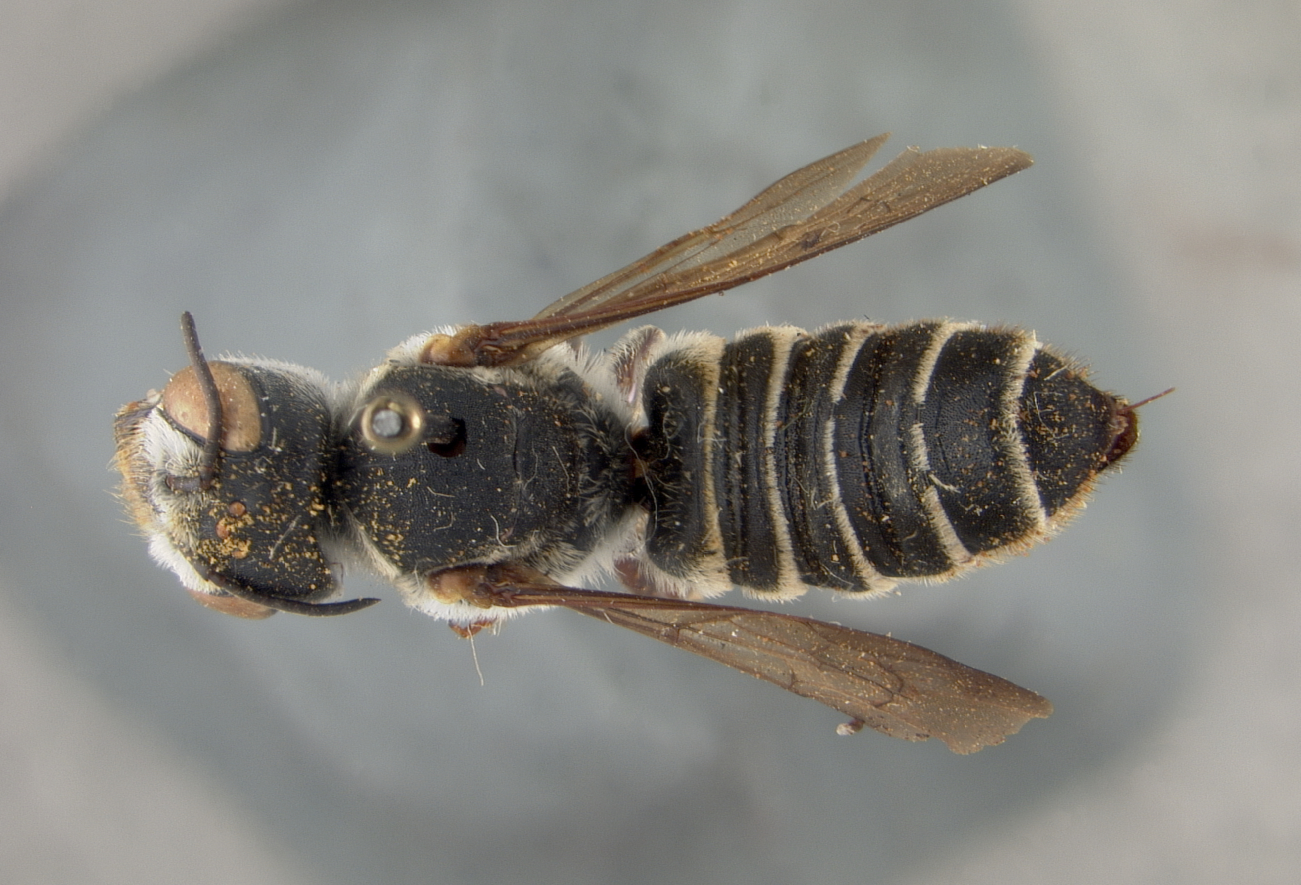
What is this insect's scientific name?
Megachile sayi
